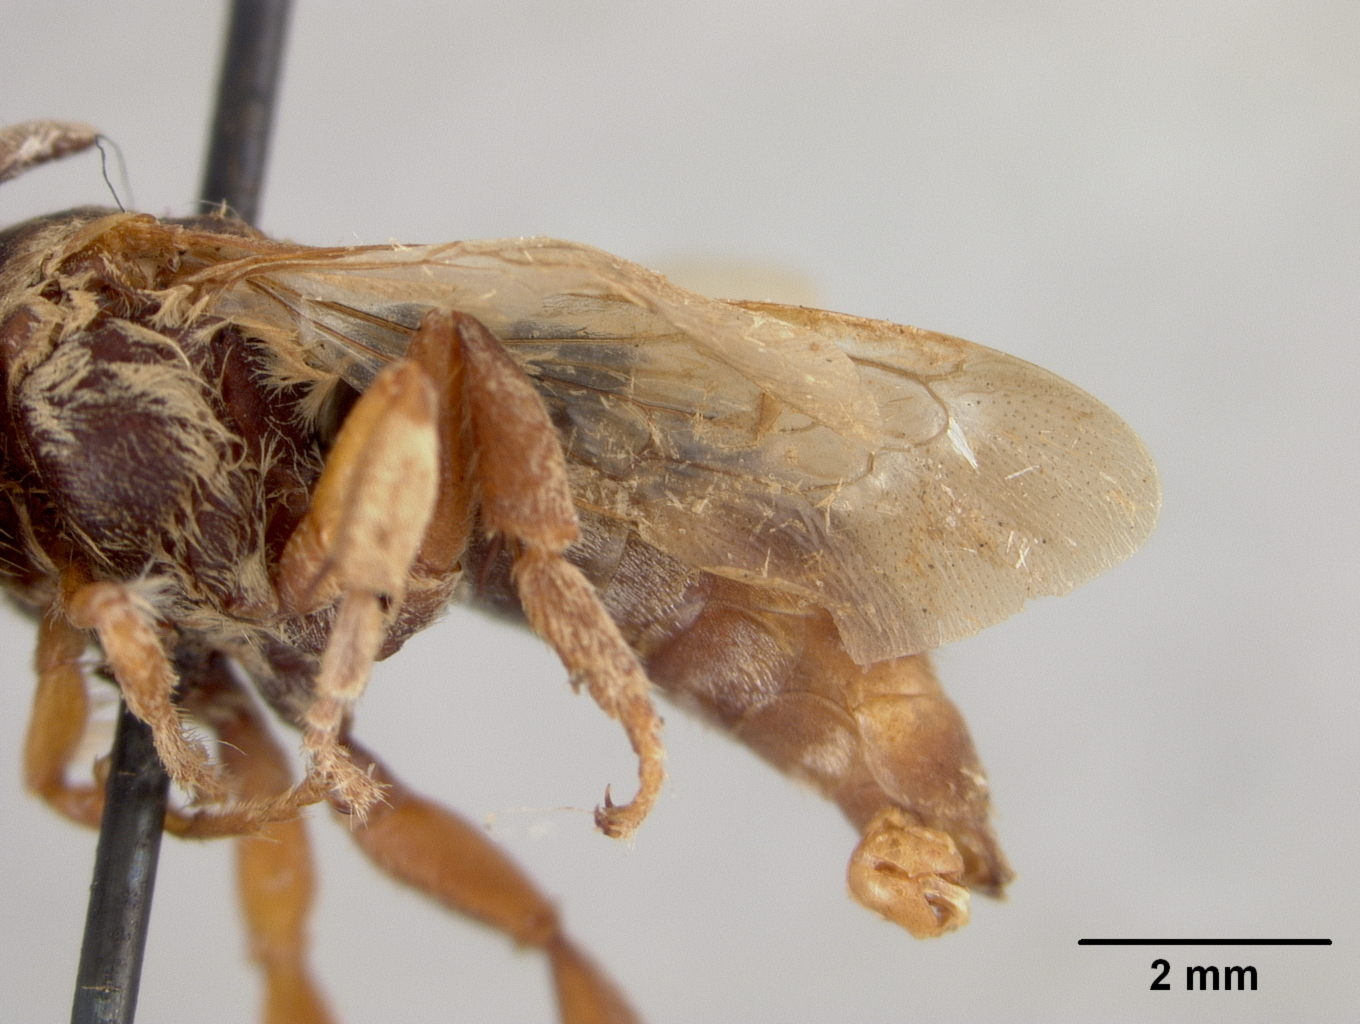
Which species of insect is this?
Melecta haitensis
